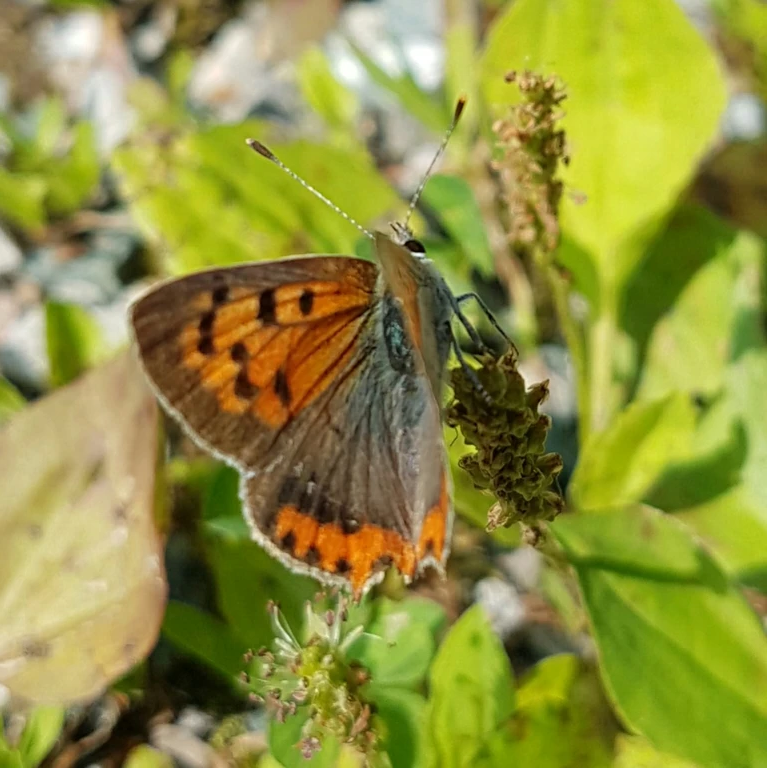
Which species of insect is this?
Lycaena phlaeas
